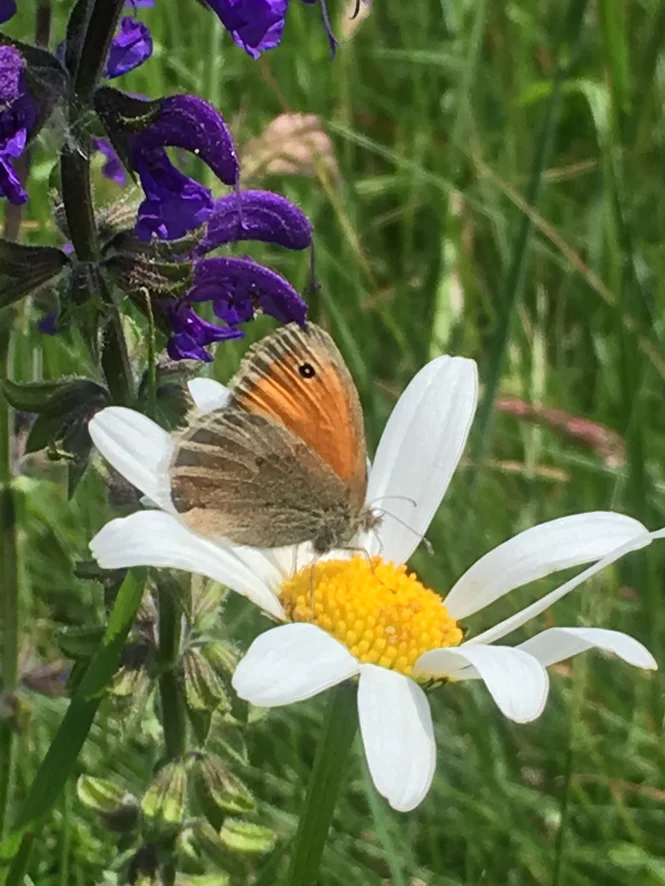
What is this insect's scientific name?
Coenonympha pamphilus
